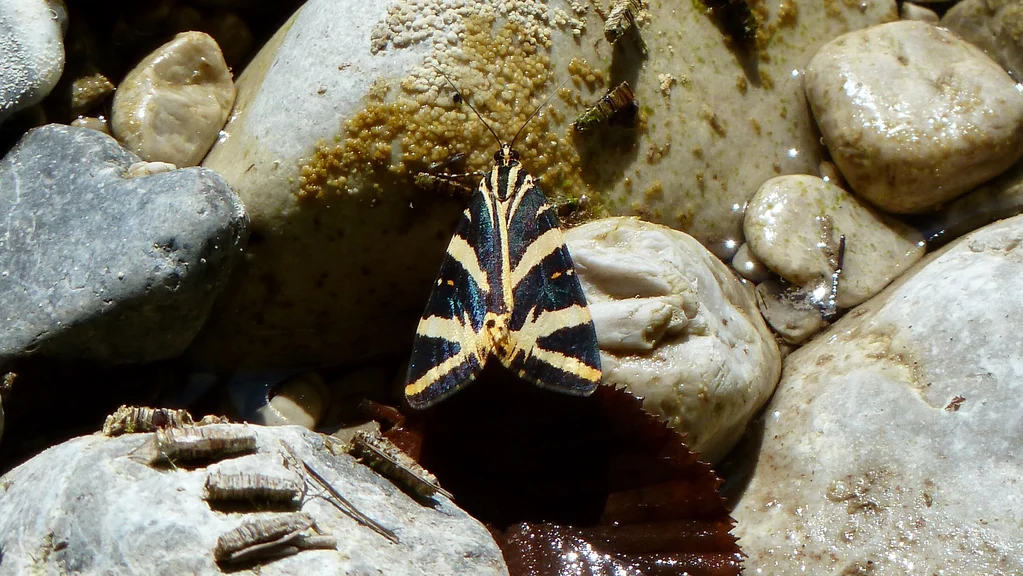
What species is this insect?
Euplagia quadripunctaria
